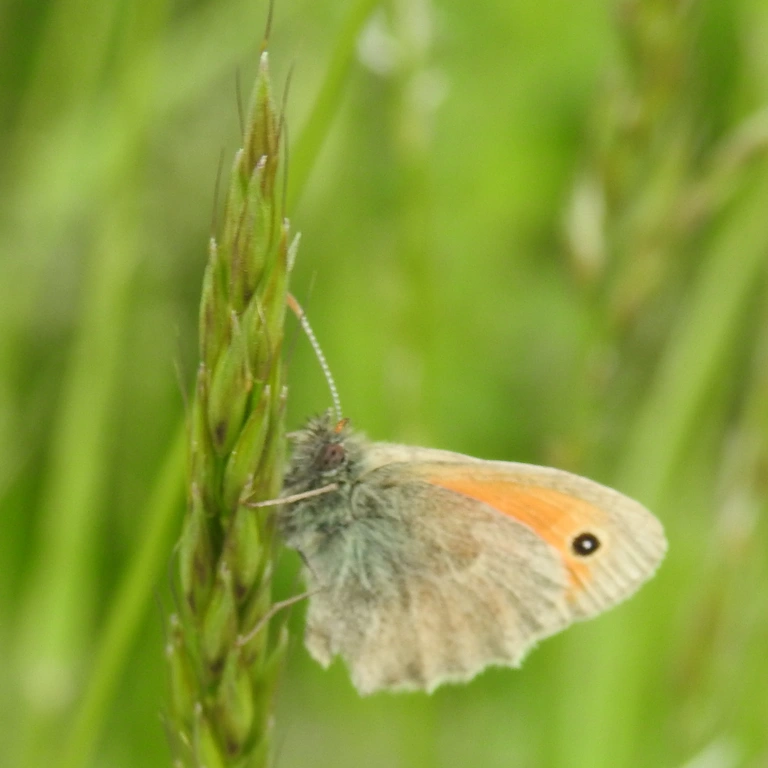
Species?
Coenonympha pamphilus
